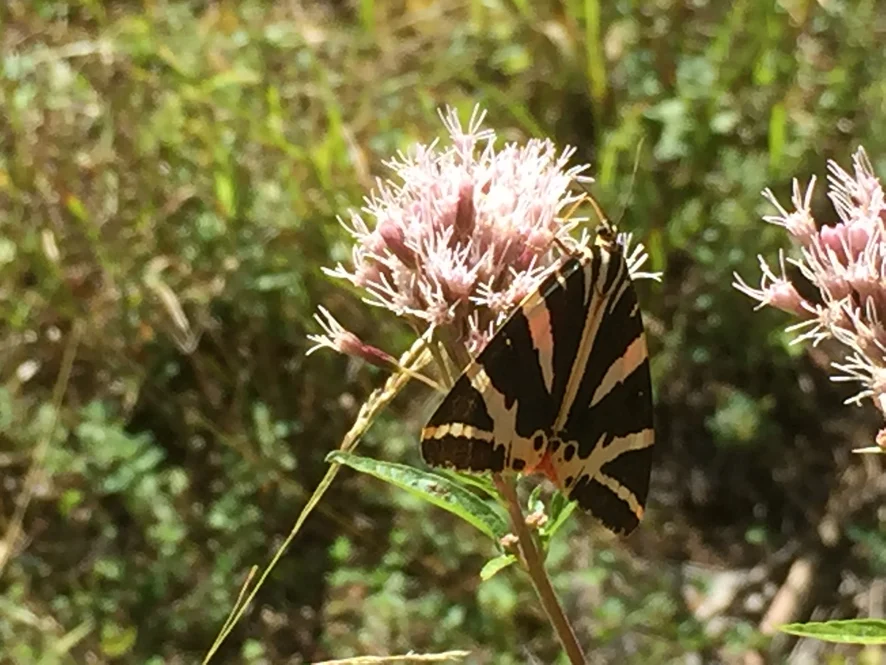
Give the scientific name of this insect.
Euplagia quadripunctaria
